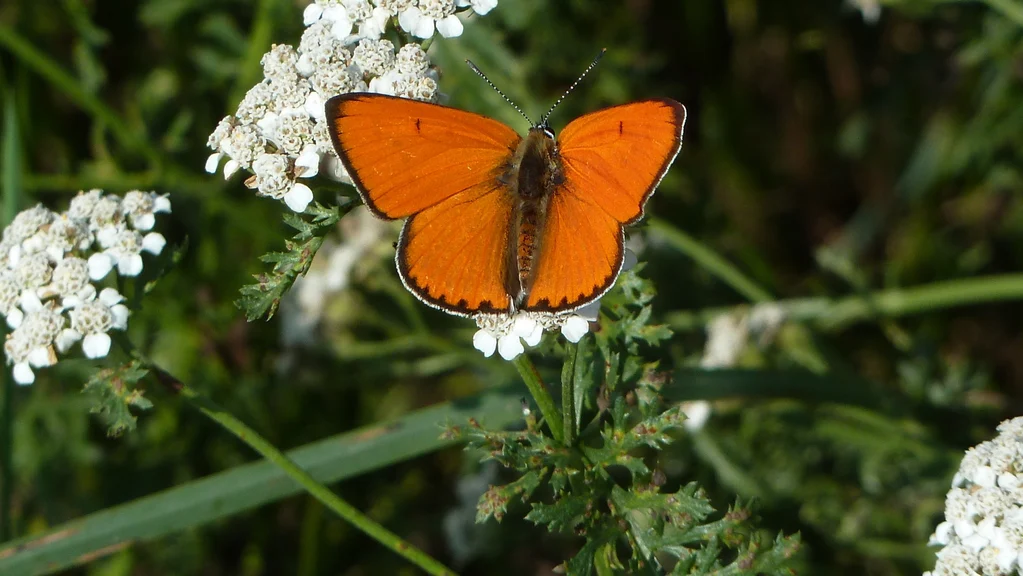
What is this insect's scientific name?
Lycaena dispar
